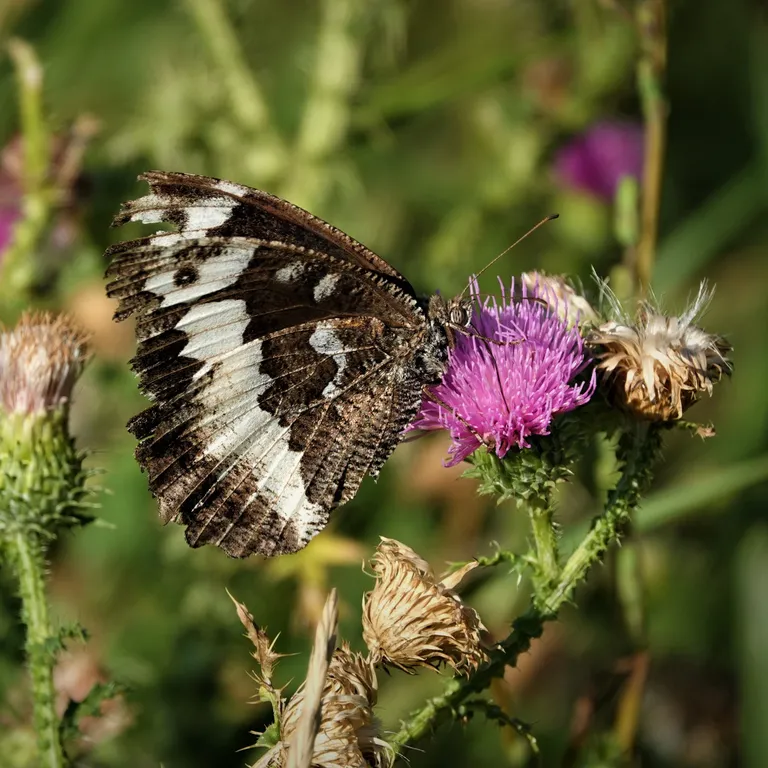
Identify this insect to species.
Brintesia circe
